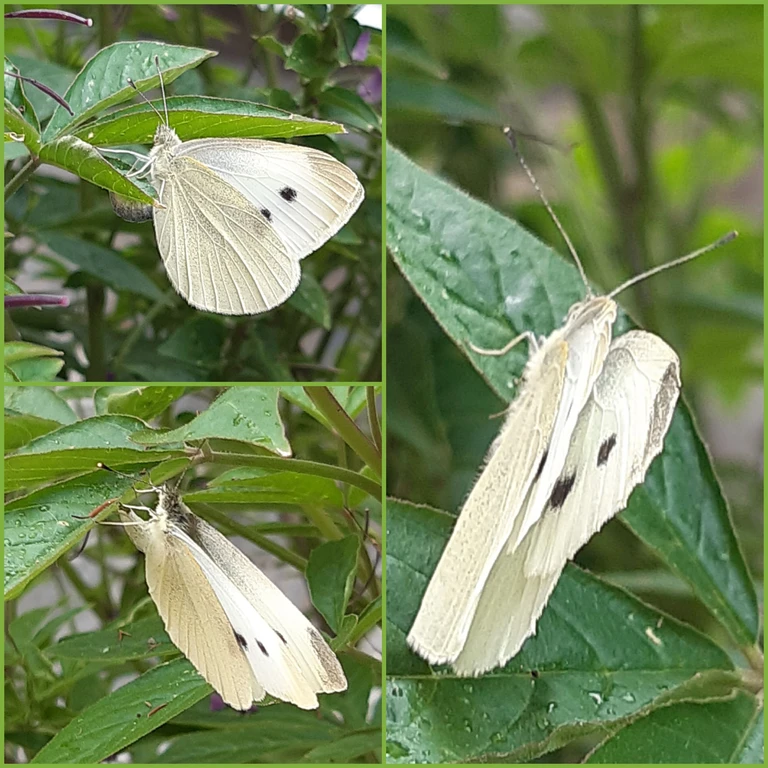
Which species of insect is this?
Pieris rapae
